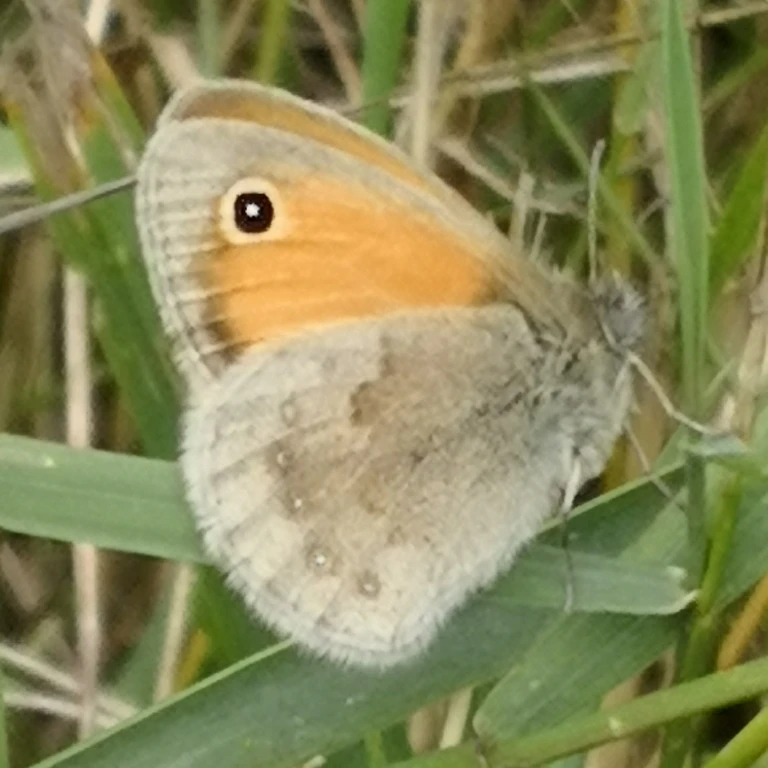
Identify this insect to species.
Coenonympha pamphilus
